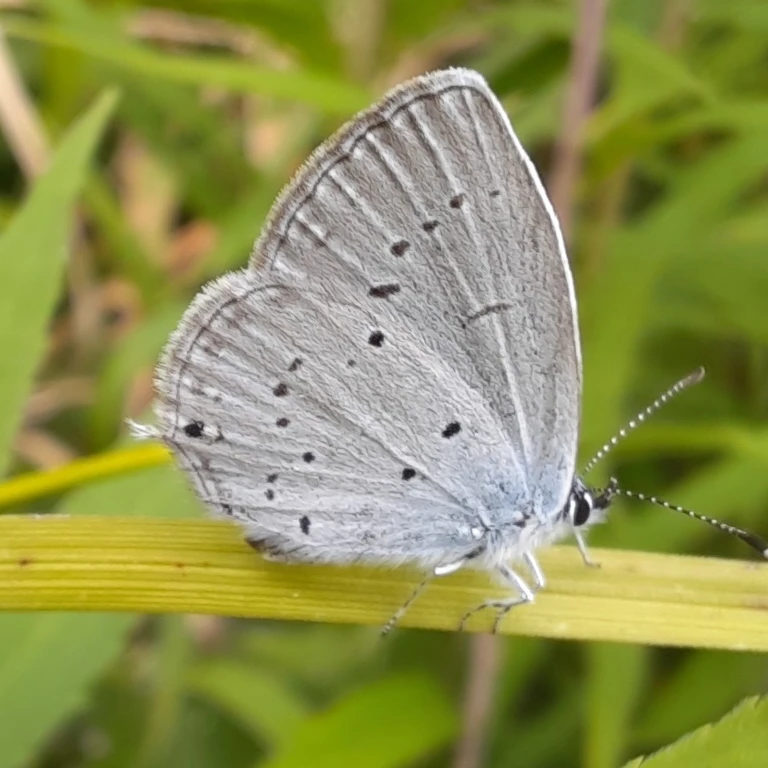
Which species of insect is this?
Cupido decolorata (also Elkalyce decolorata)
